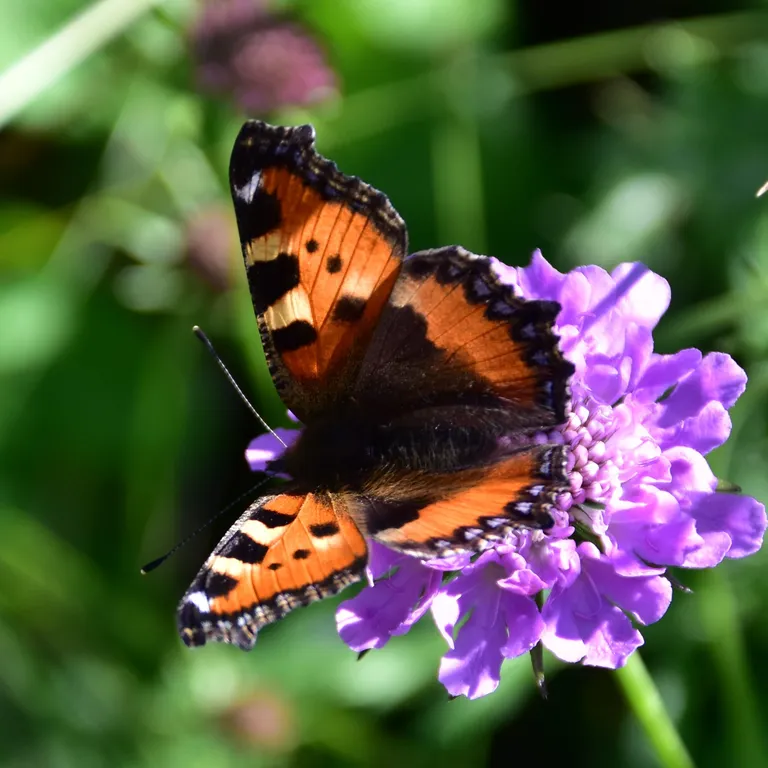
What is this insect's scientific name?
Aglais urticae
